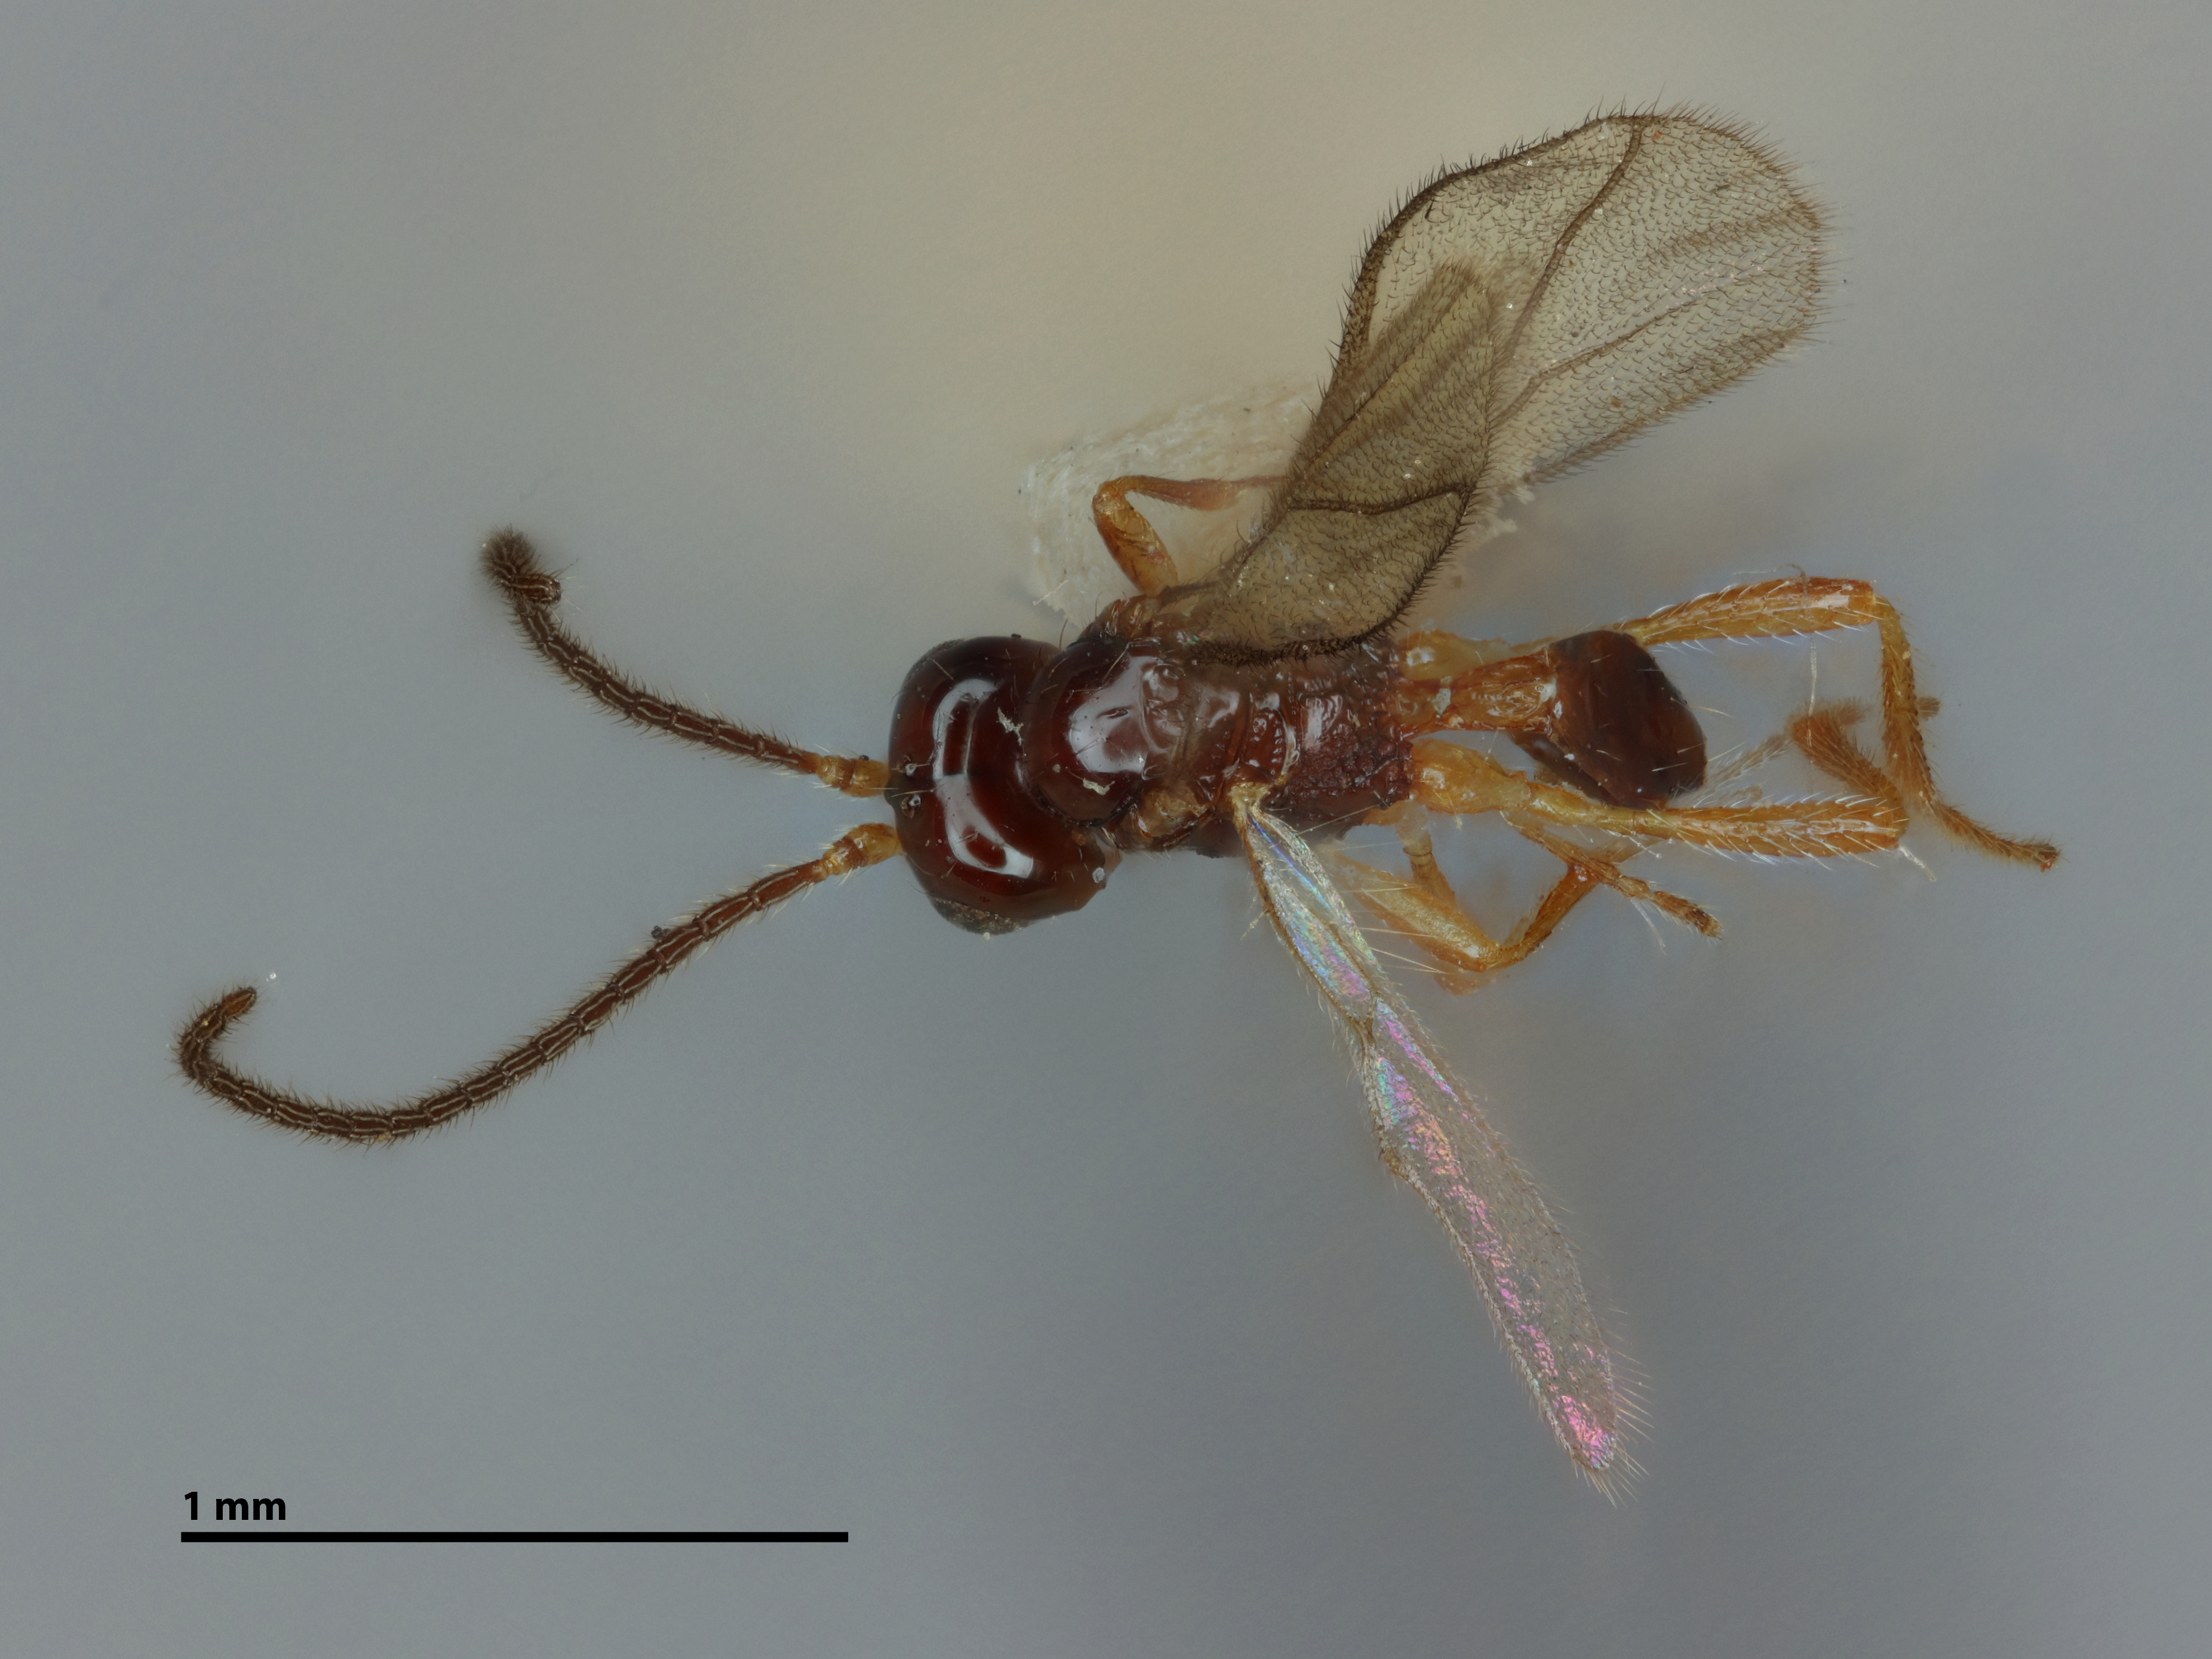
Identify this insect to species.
Synaldis liliputana
